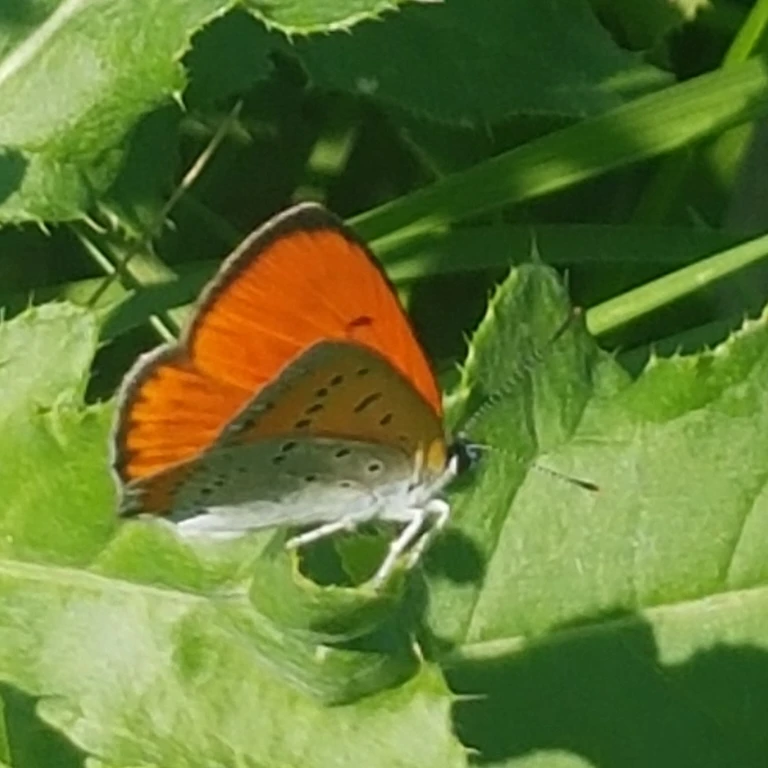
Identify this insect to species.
Lycaena dispar
